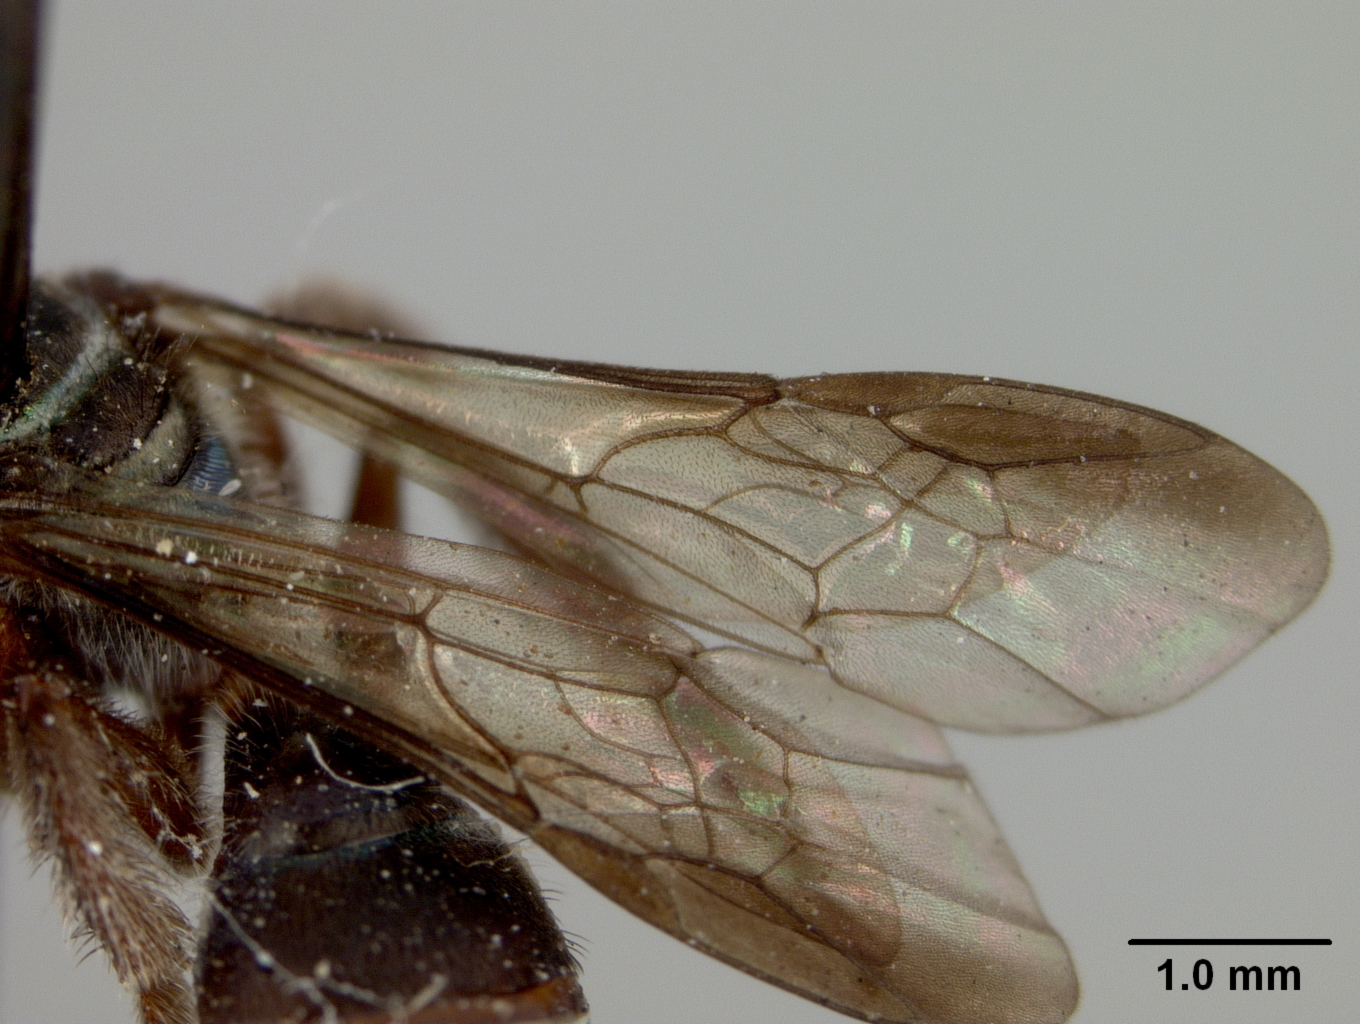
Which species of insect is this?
Neocorynura discolor
